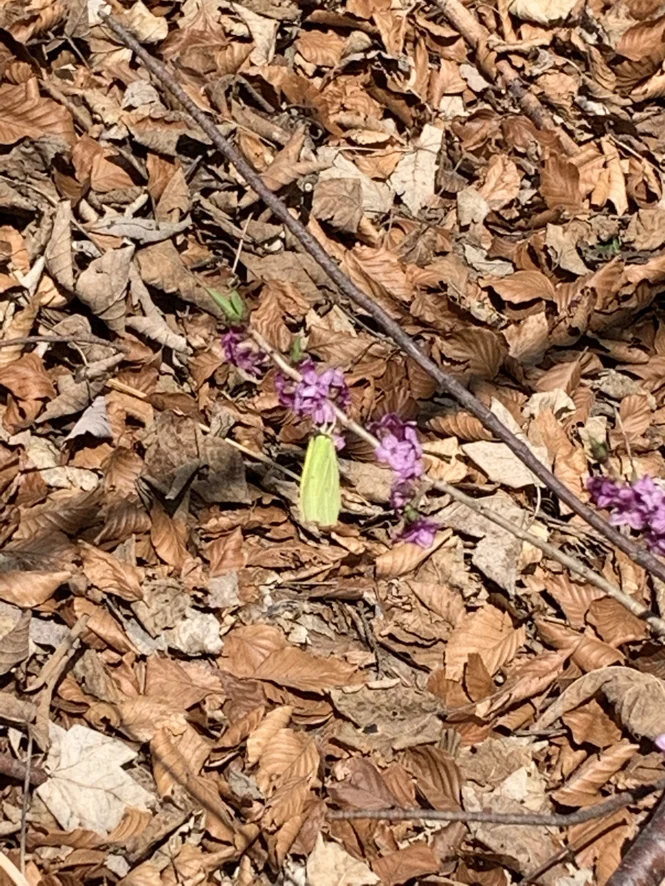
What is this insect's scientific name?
Gonepteryx rhamni
